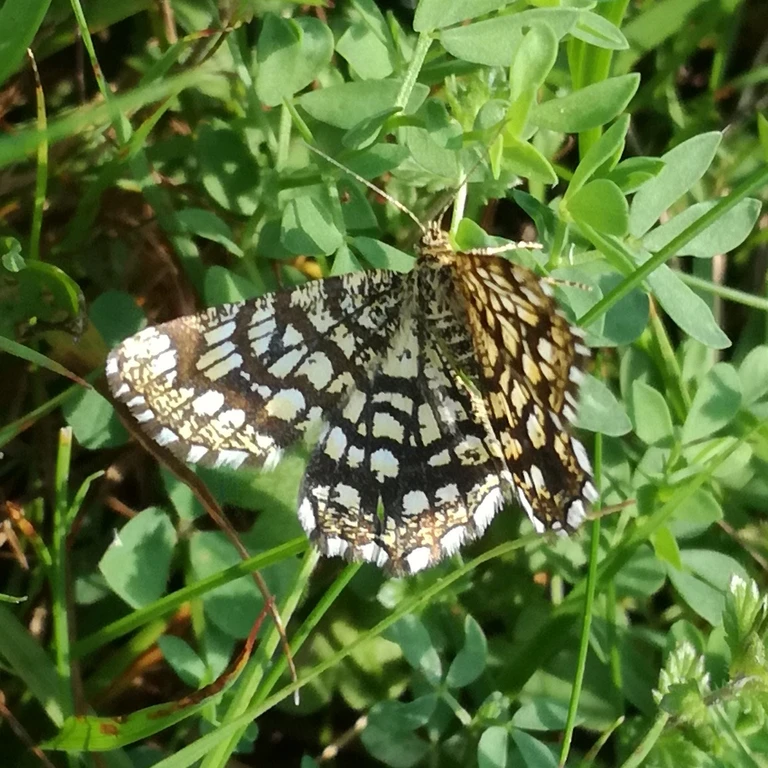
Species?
Chiasmia clathrata
